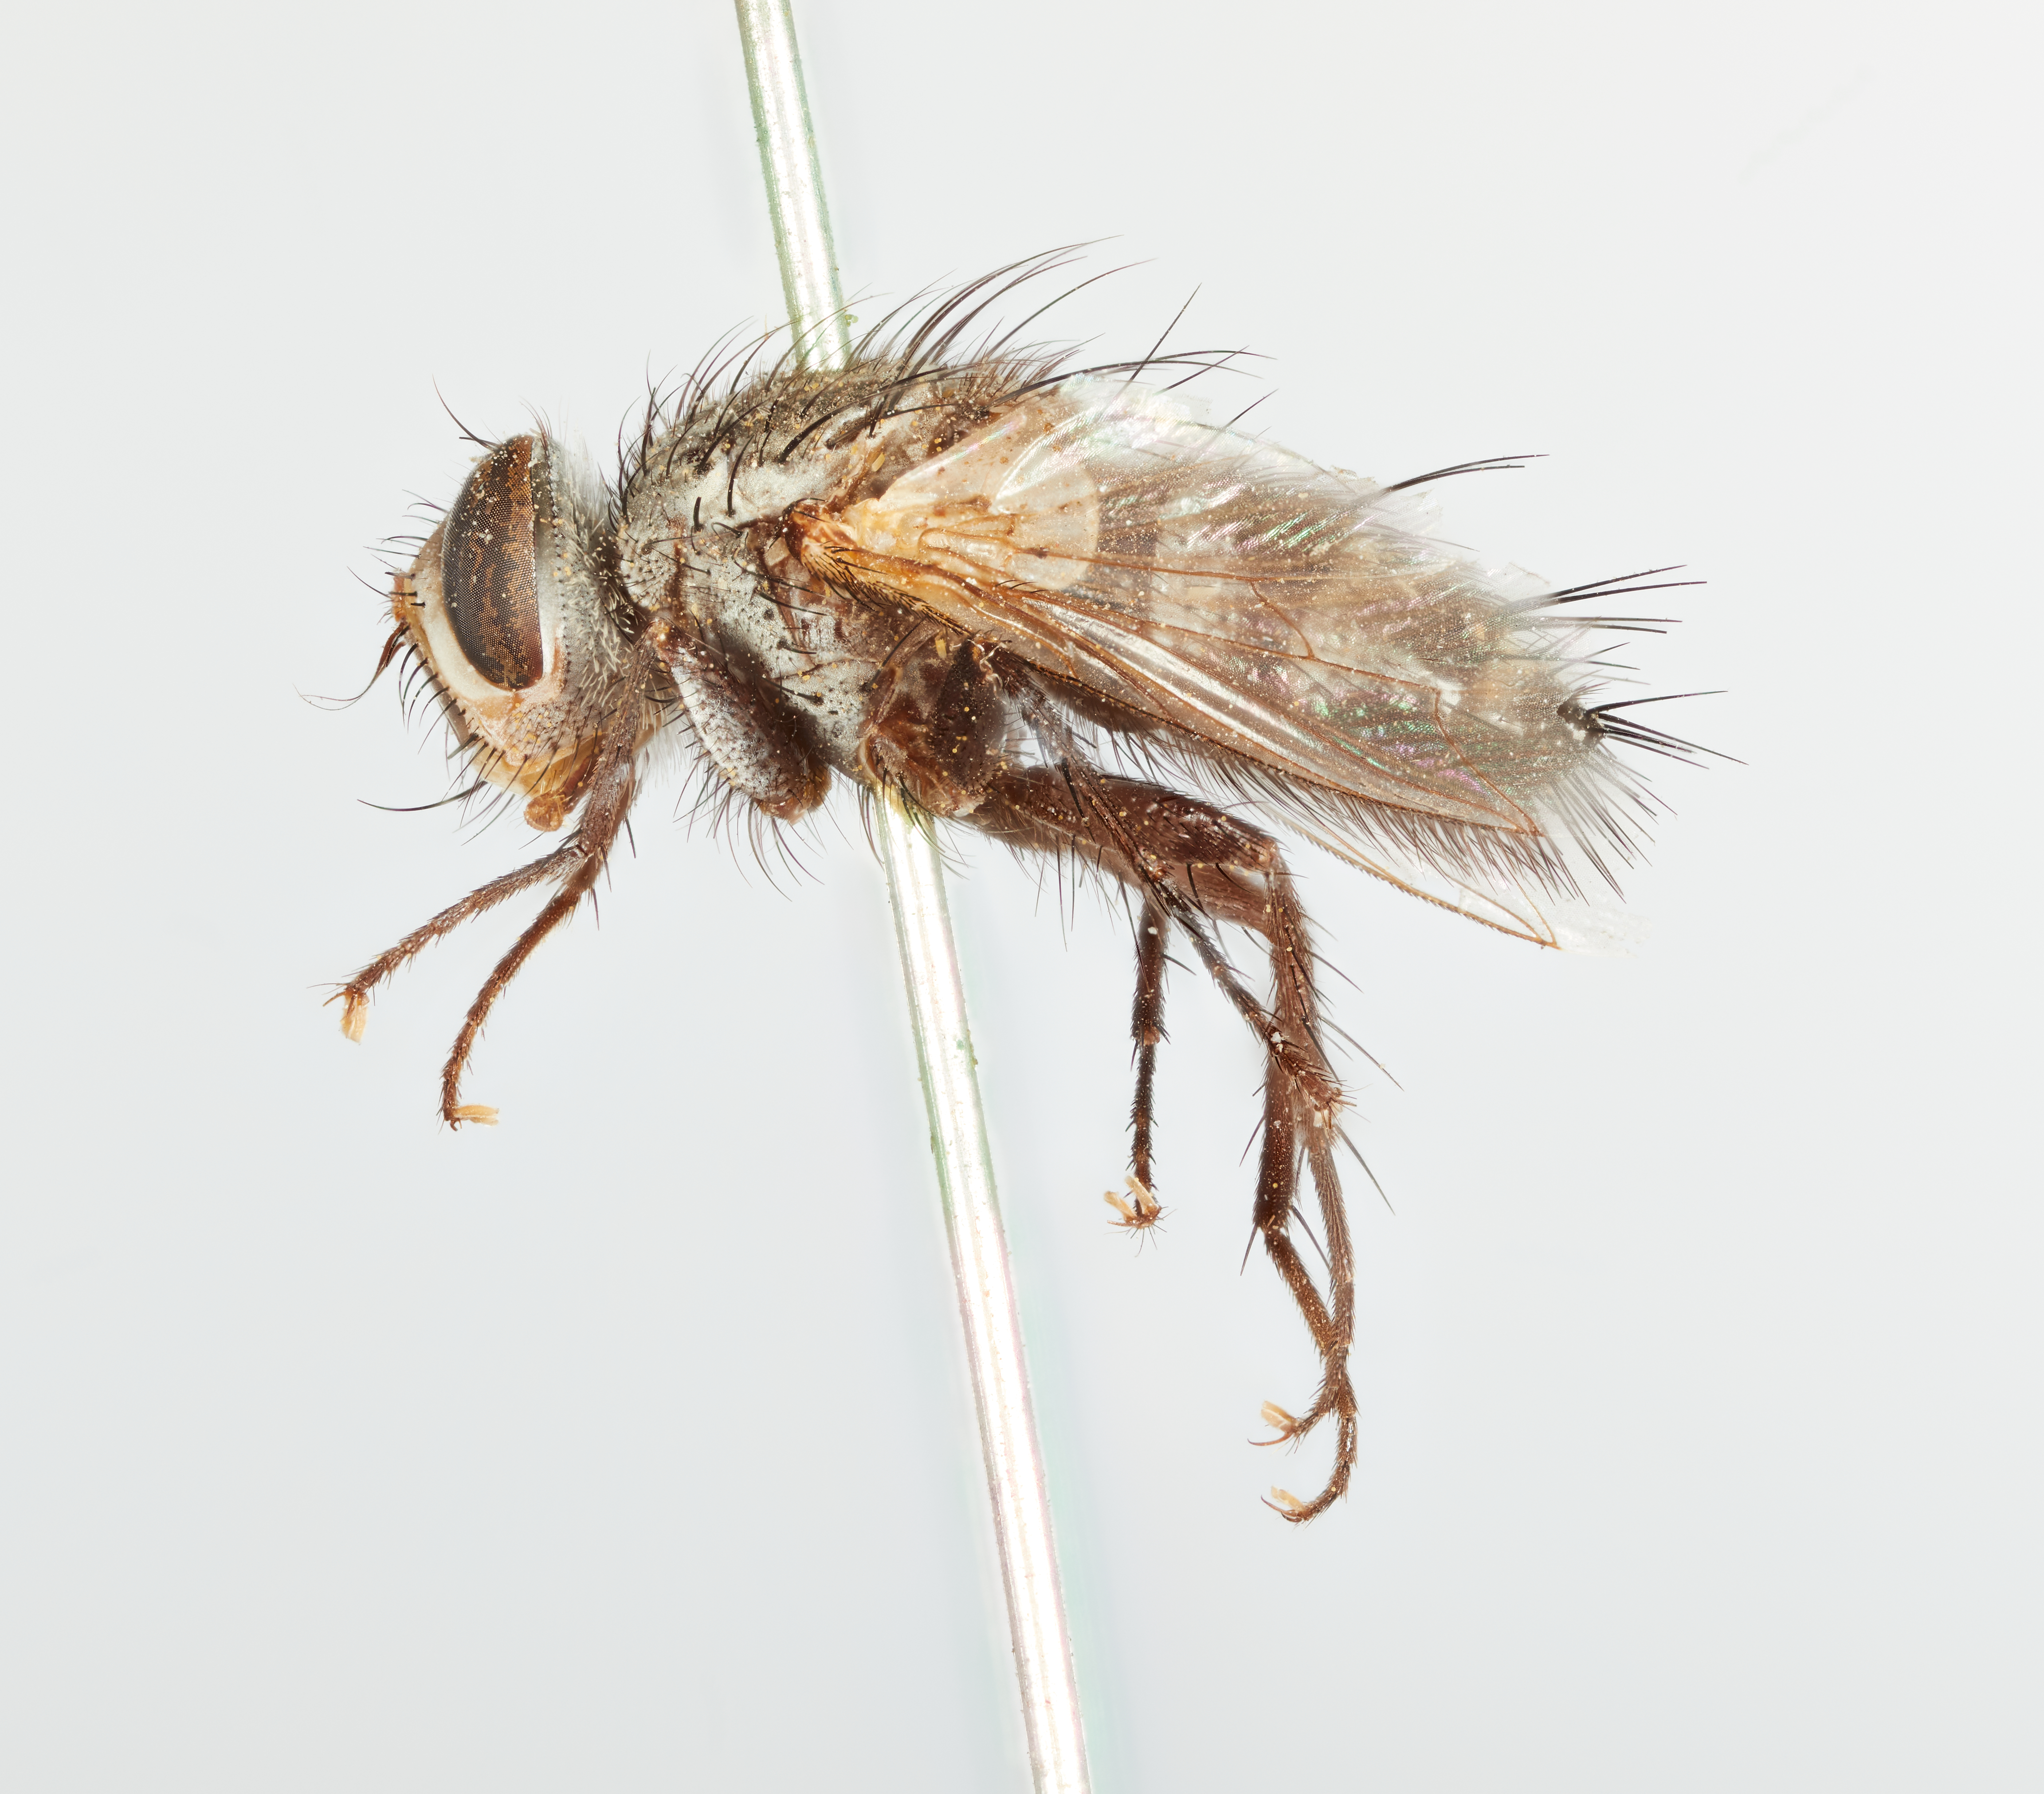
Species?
Tachinopsis mentalis
